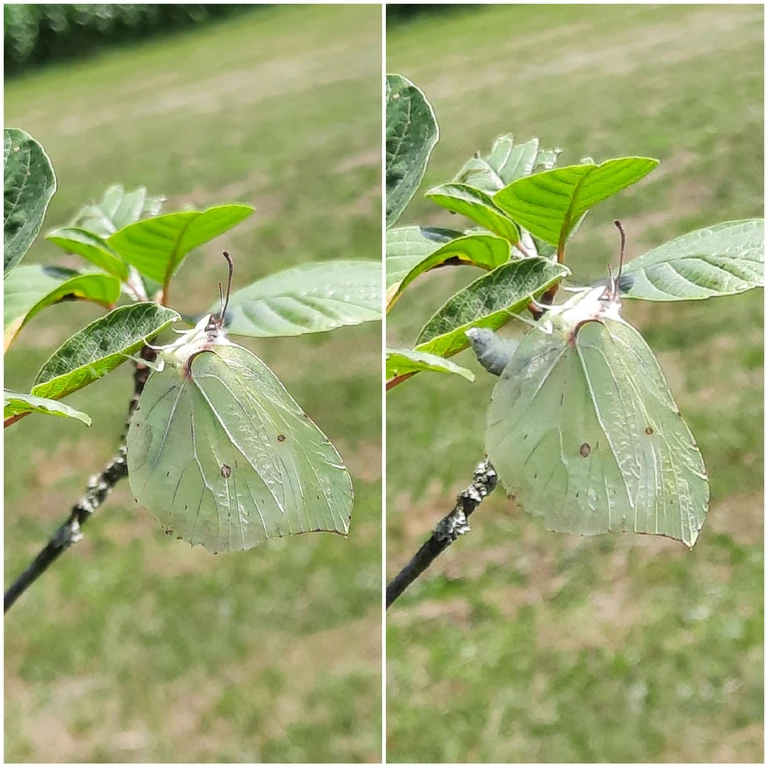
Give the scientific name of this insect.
Gonepteryx rhamni
